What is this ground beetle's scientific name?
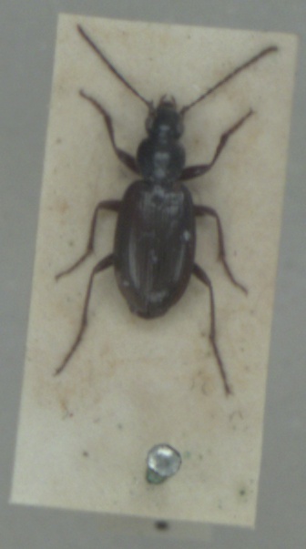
Agonum thoreyi
